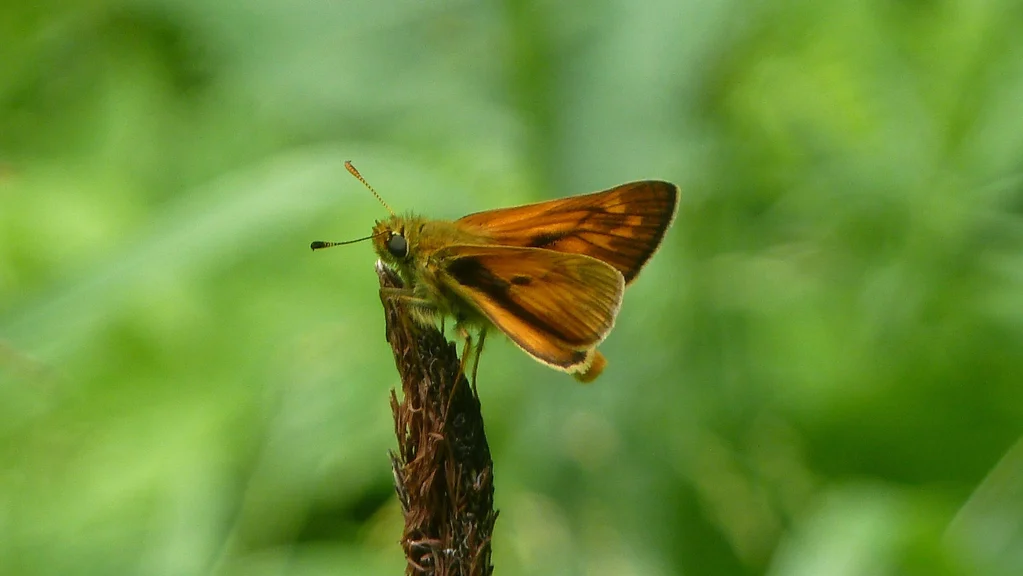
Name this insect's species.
Ochlodes sylvanus (also Ochlodes venata)
